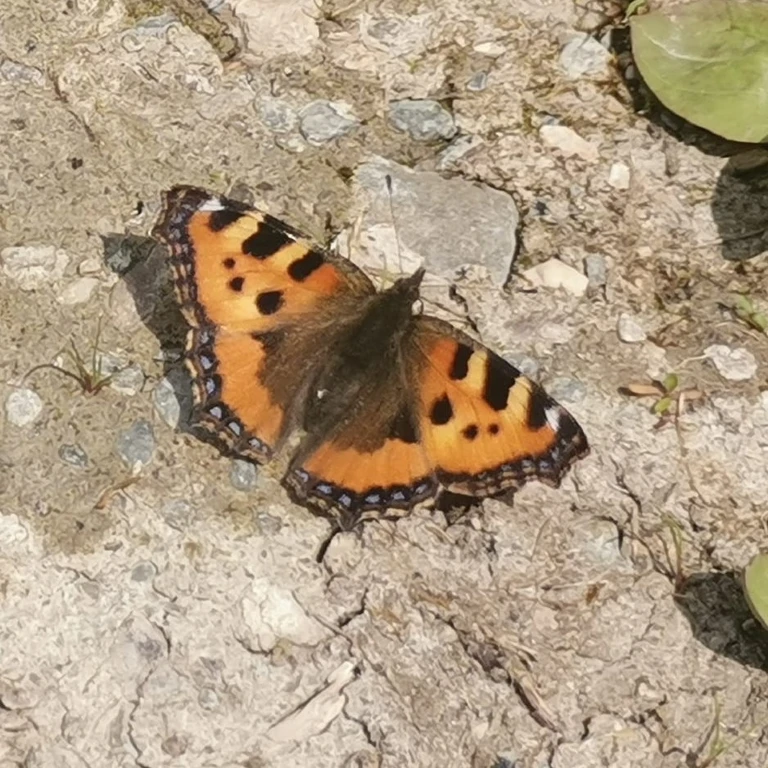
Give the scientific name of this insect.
Aglais urticae
